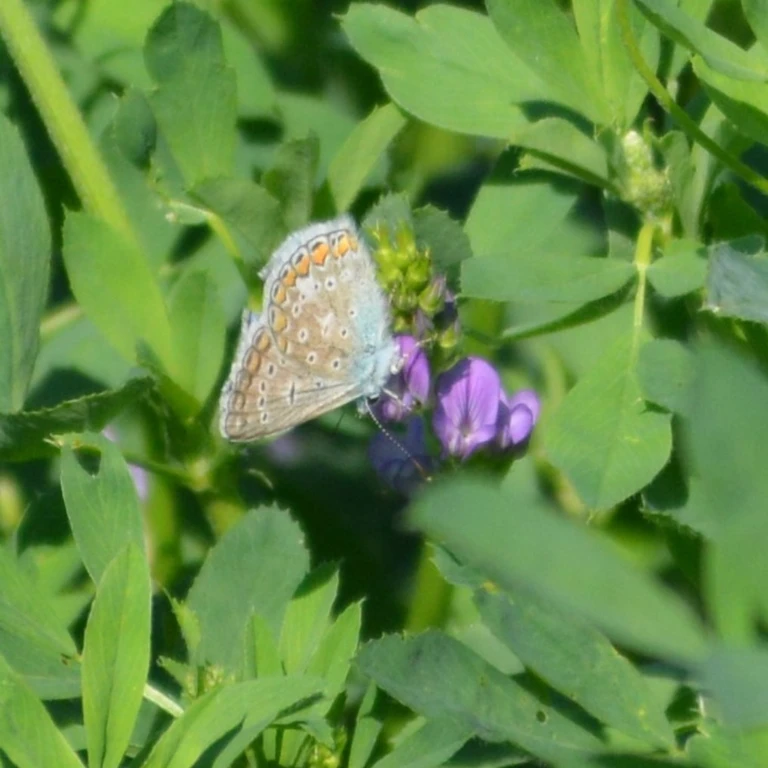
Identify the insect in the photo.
Polyommatus icarus
